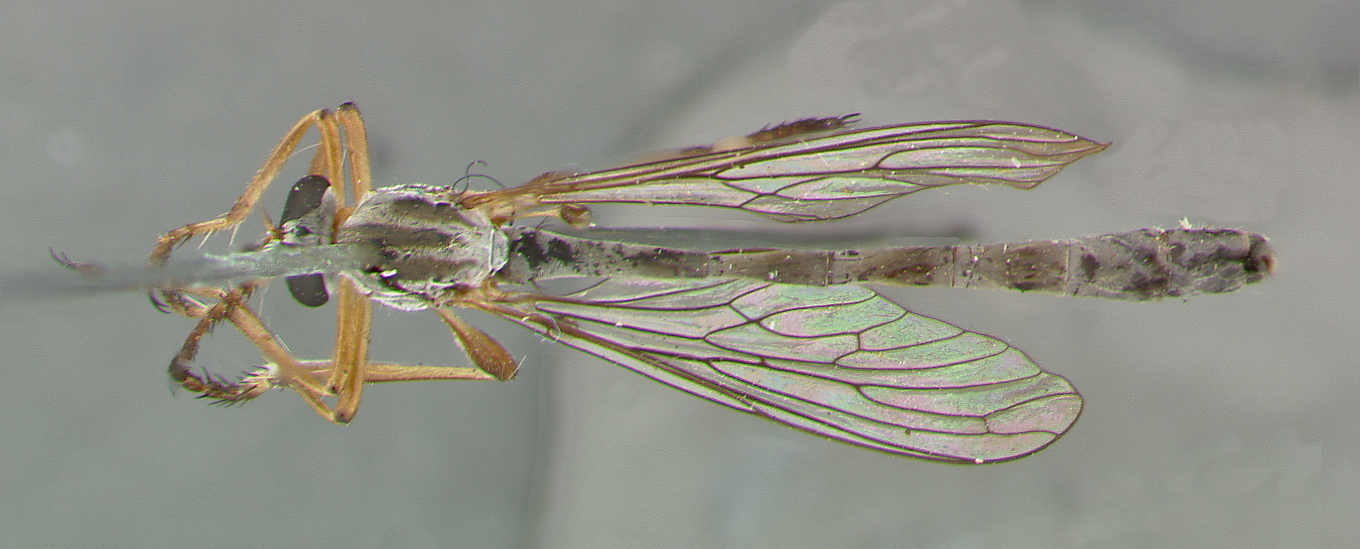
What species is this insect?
Leptogaster hirtipes
